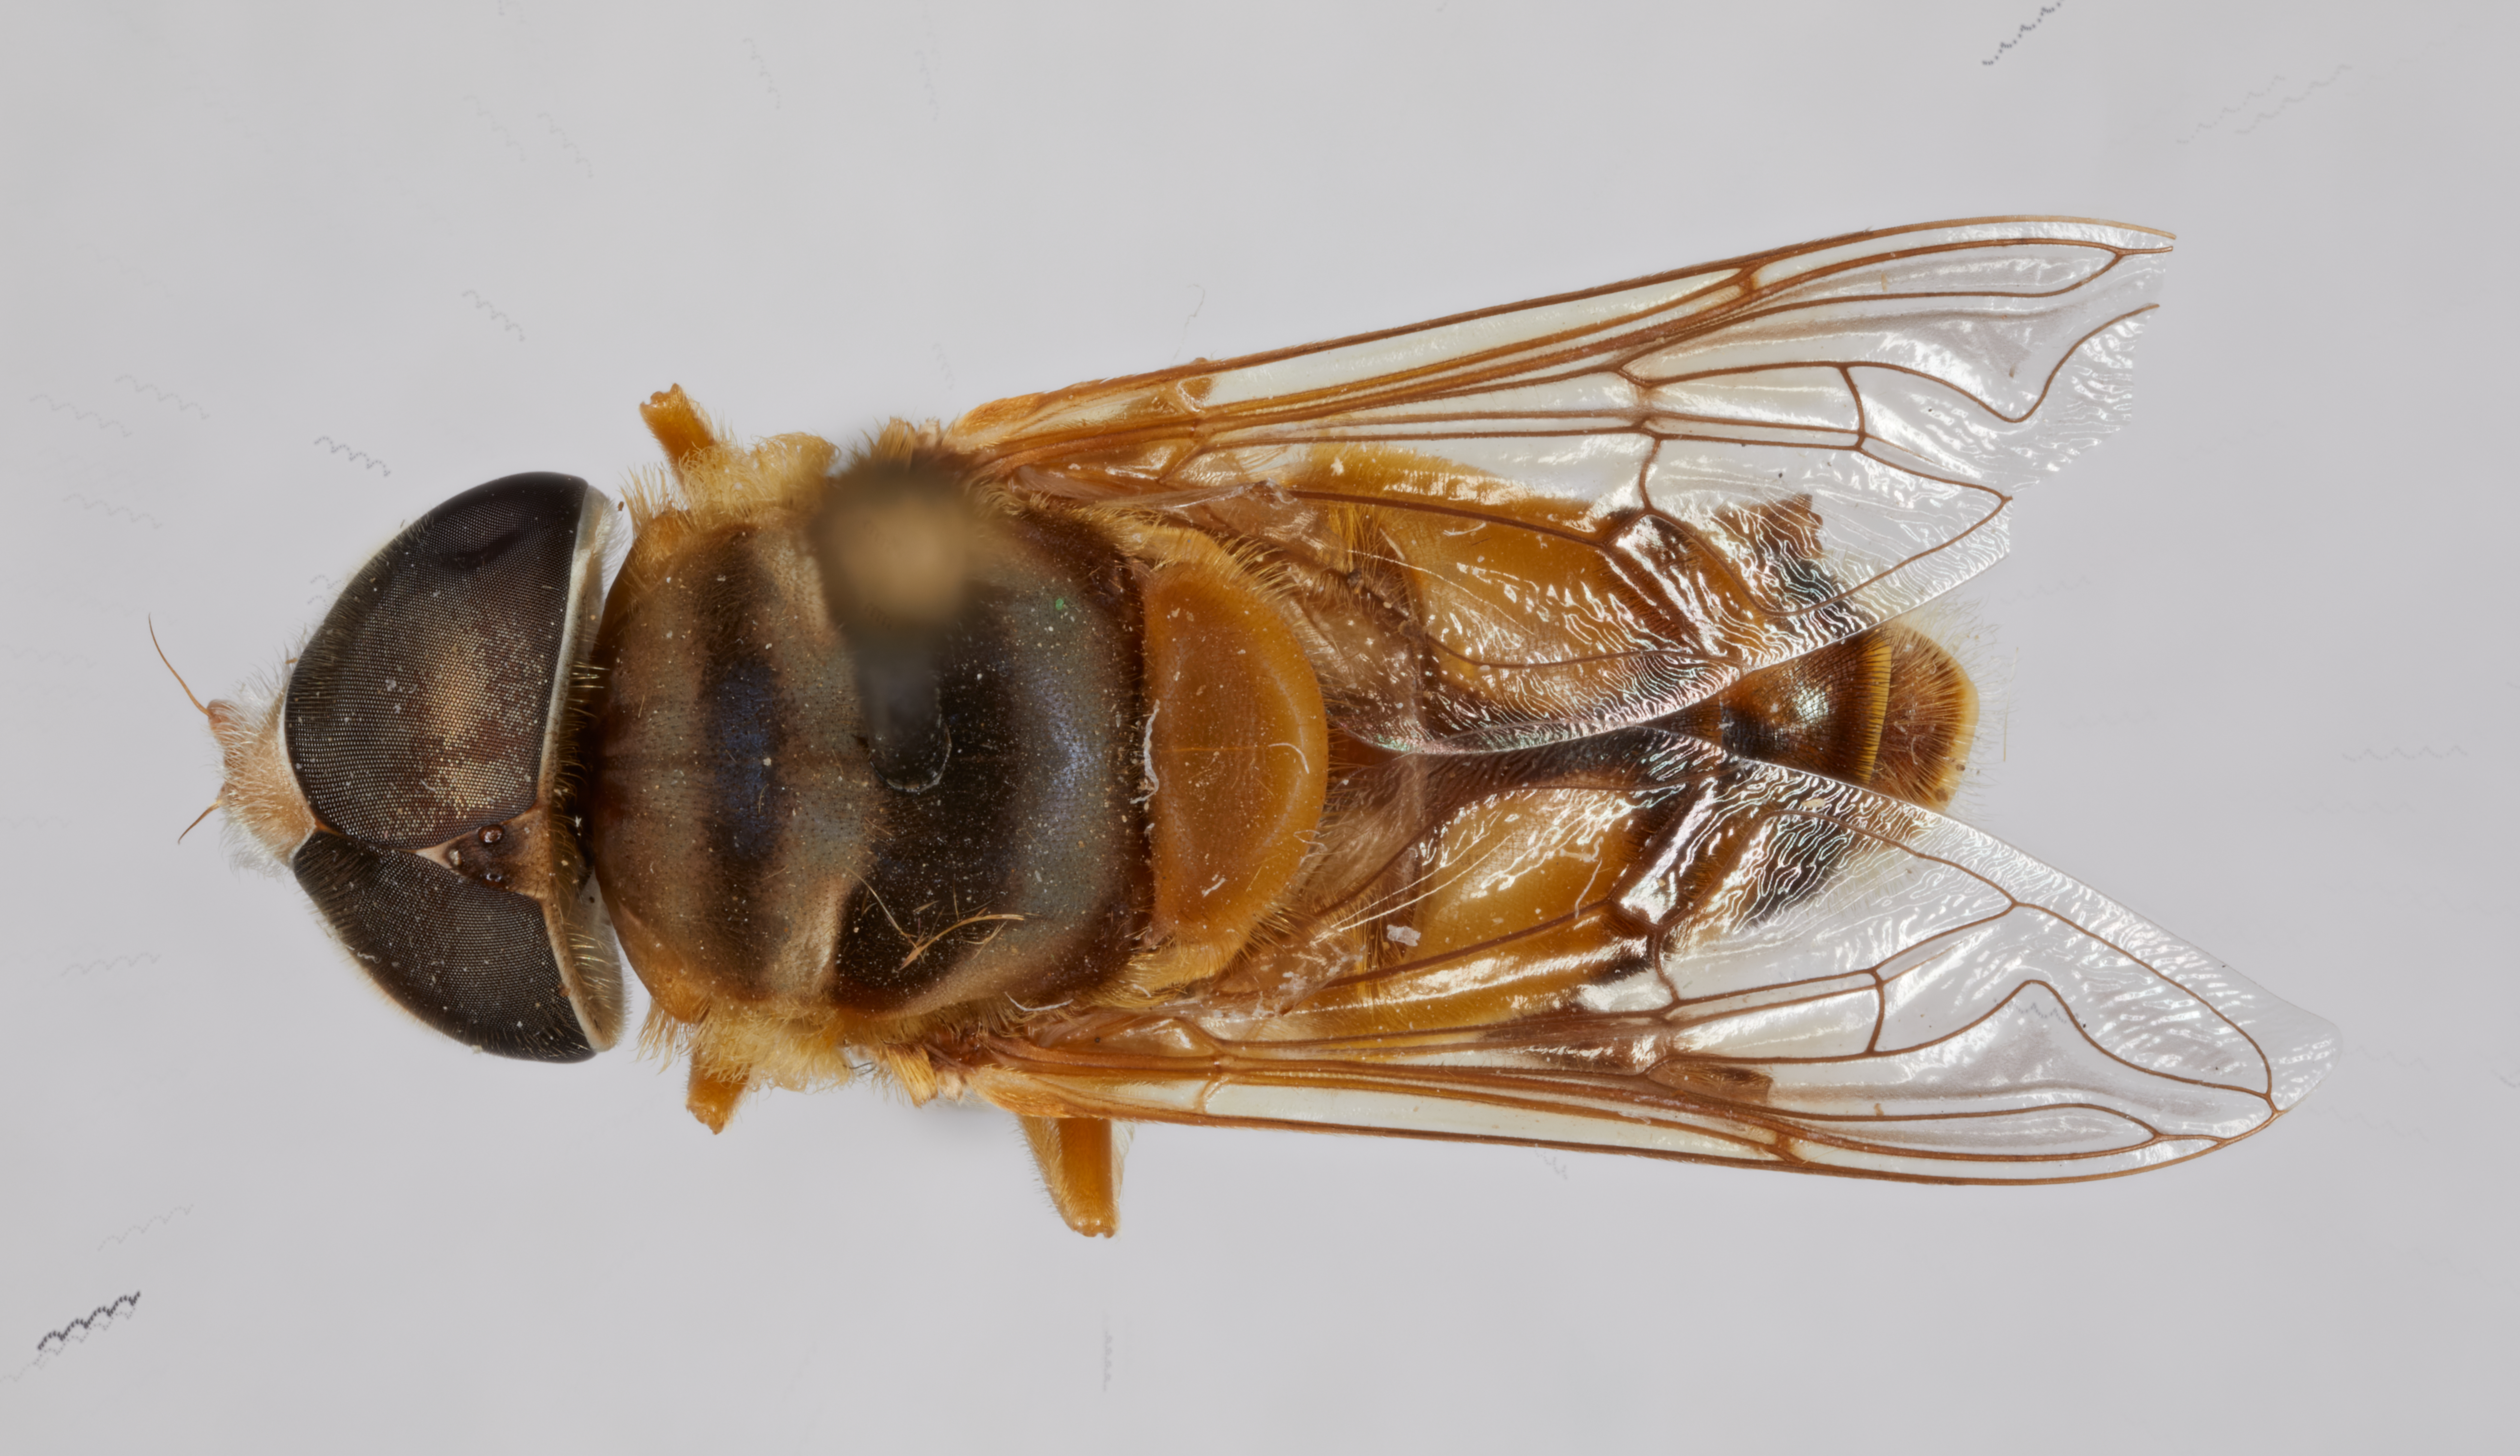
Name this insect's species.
Syrphus vinetorum
